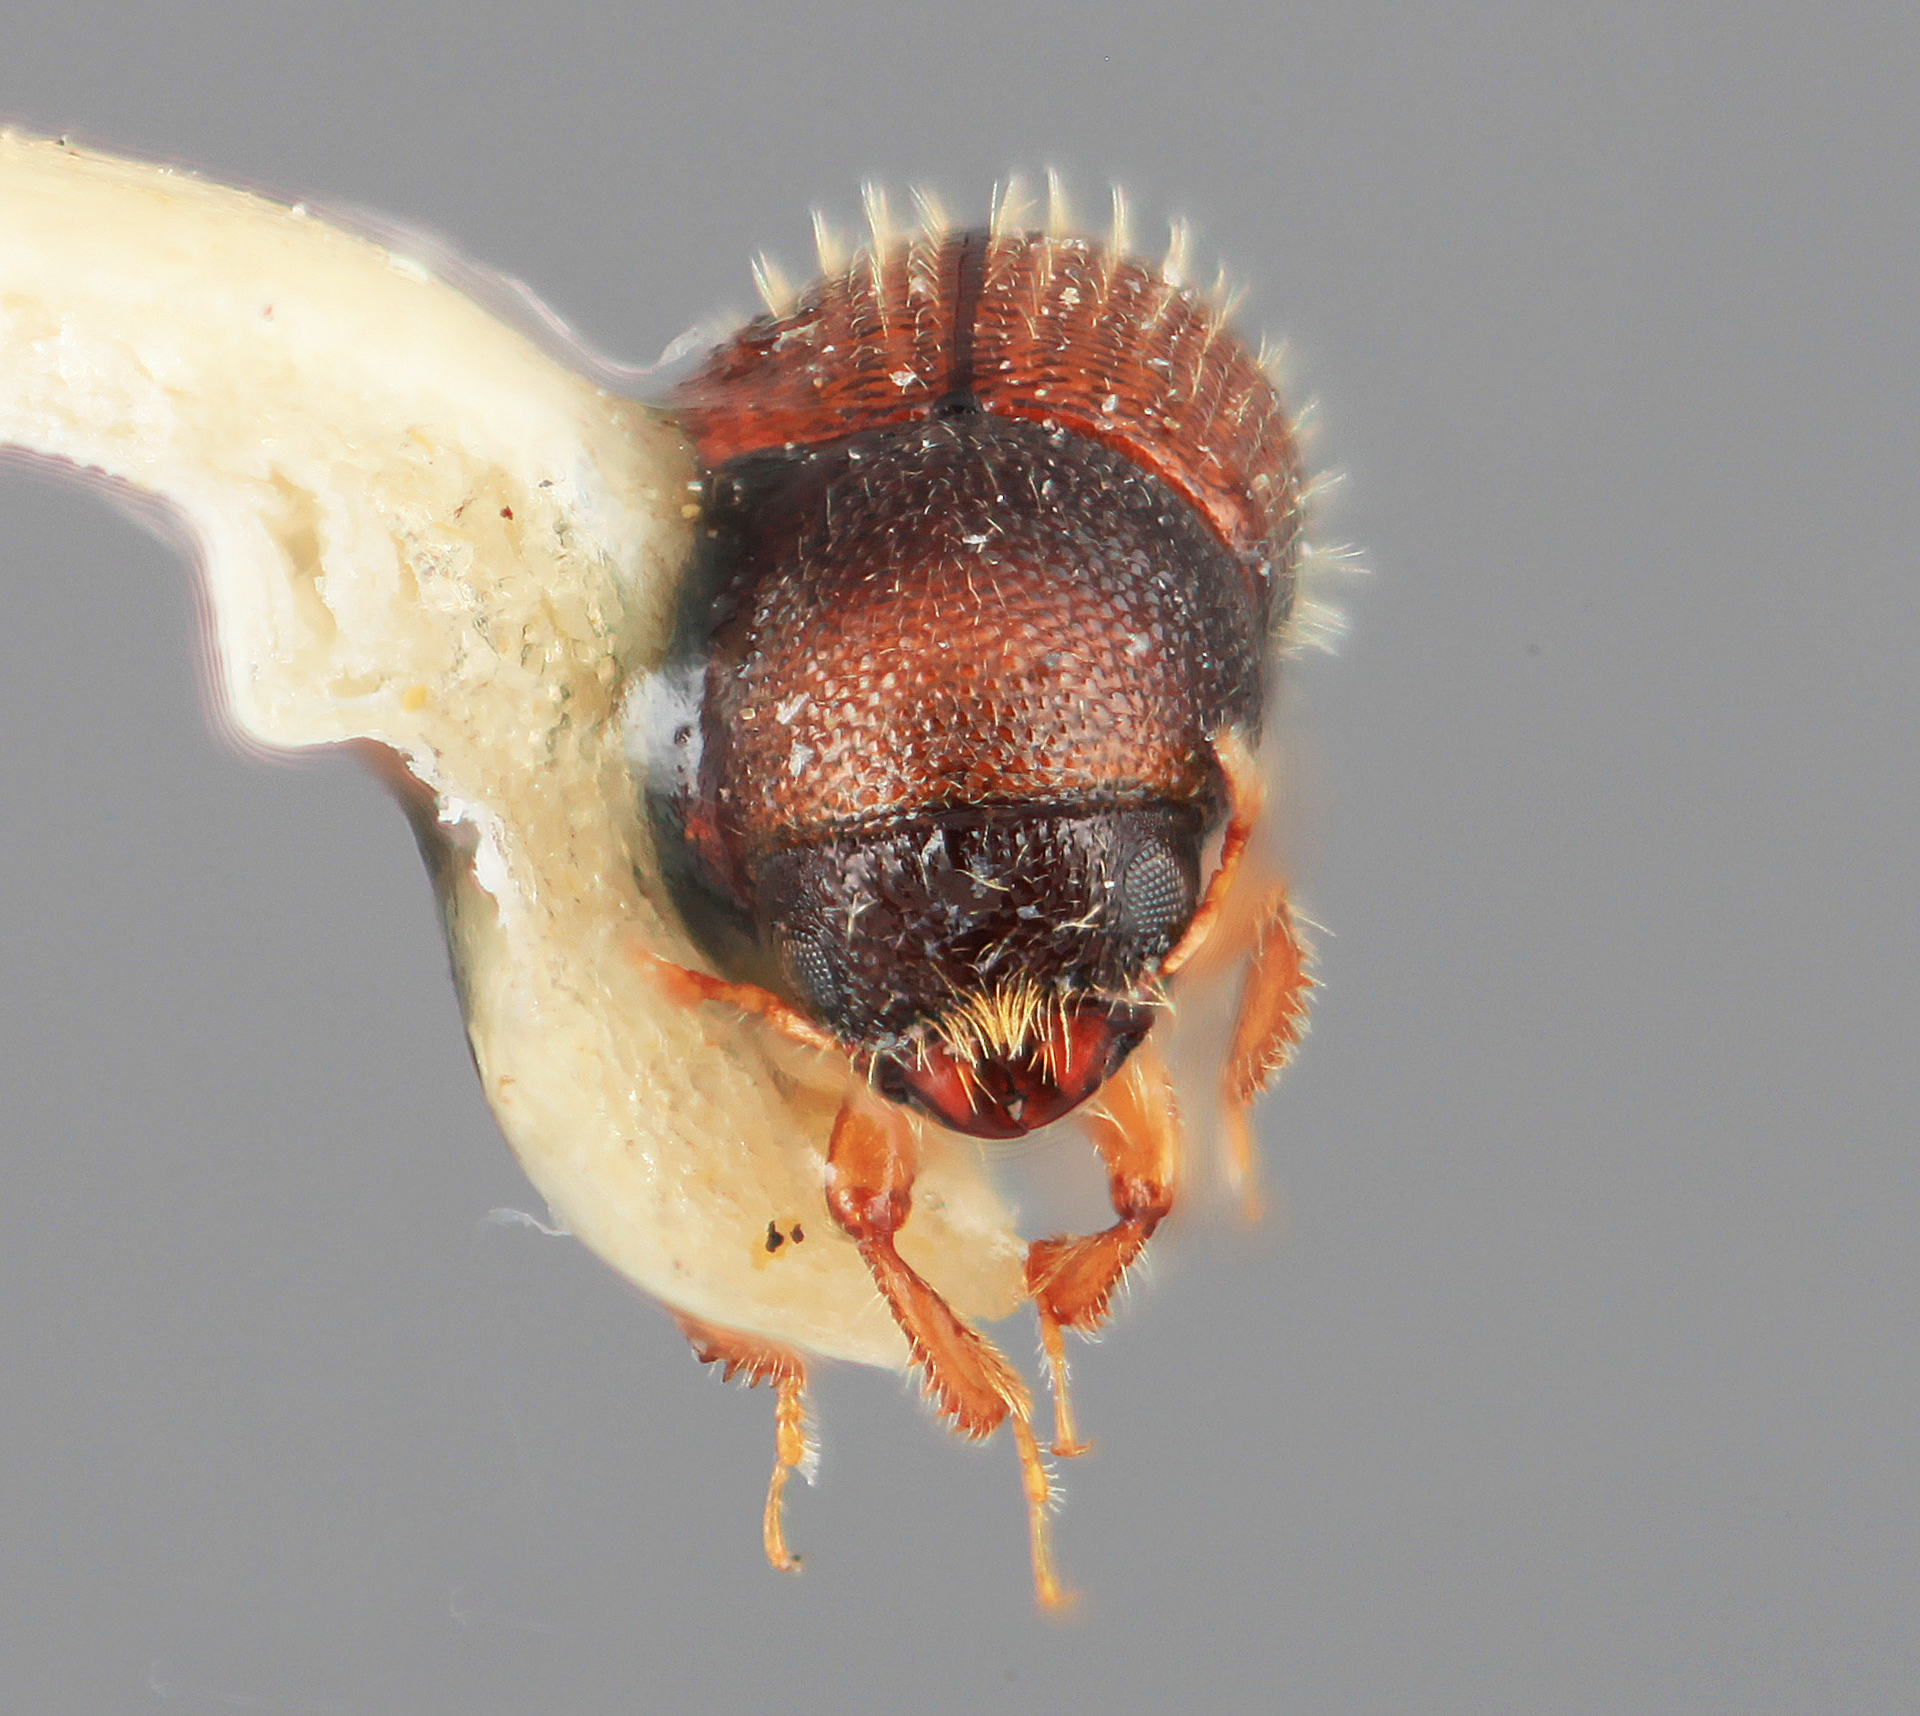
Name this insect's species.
Dendrocranulus fulgidus
